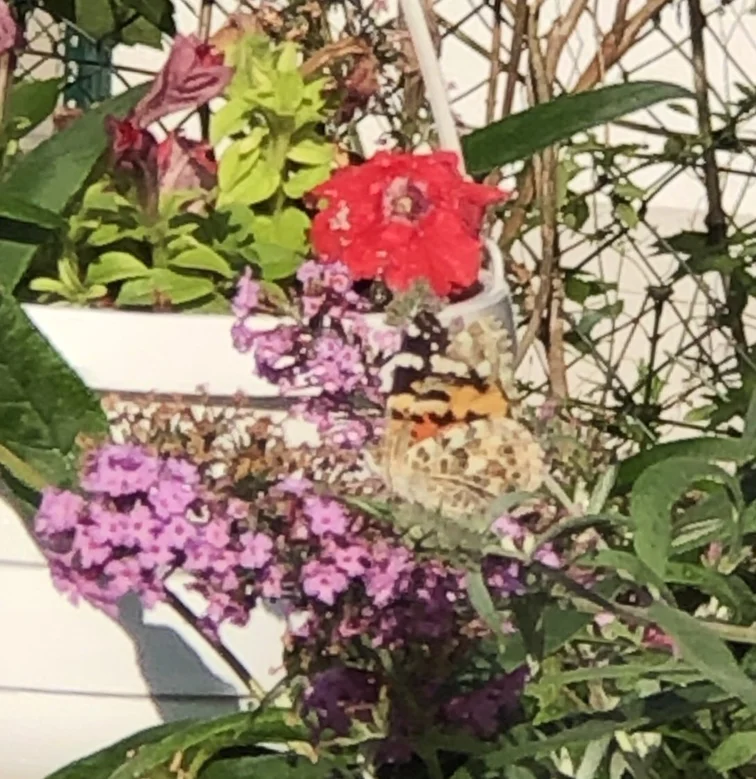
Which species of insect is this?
Vanessa cardui
